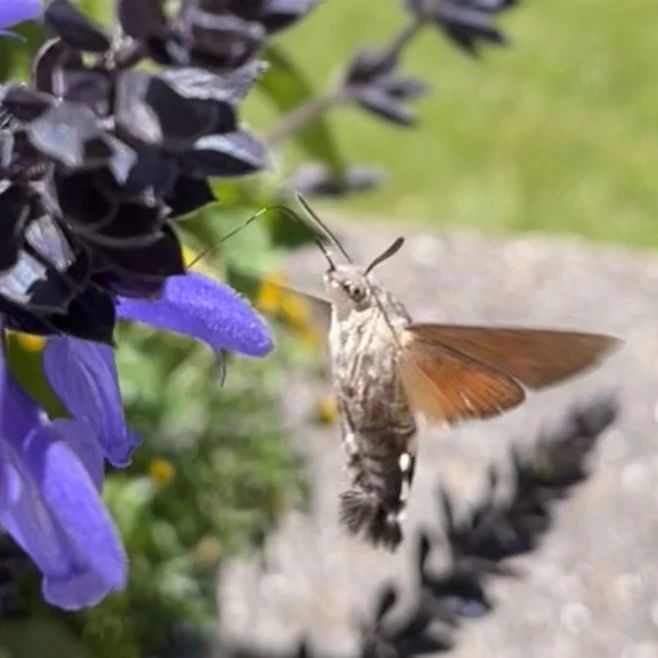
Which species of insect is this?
Macroglossum stellatarum
